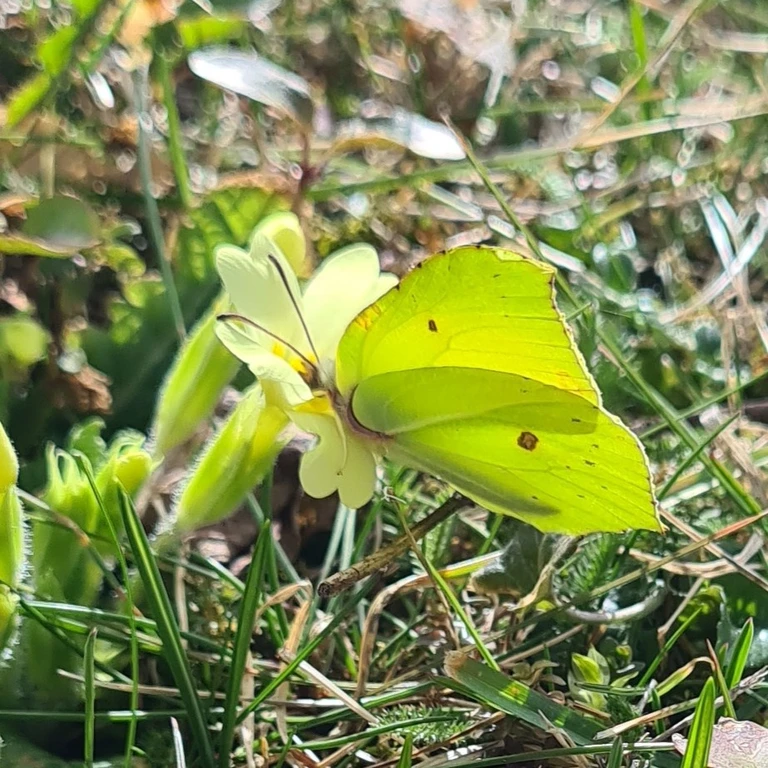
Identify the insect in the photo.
Gonepteryx rhamni
